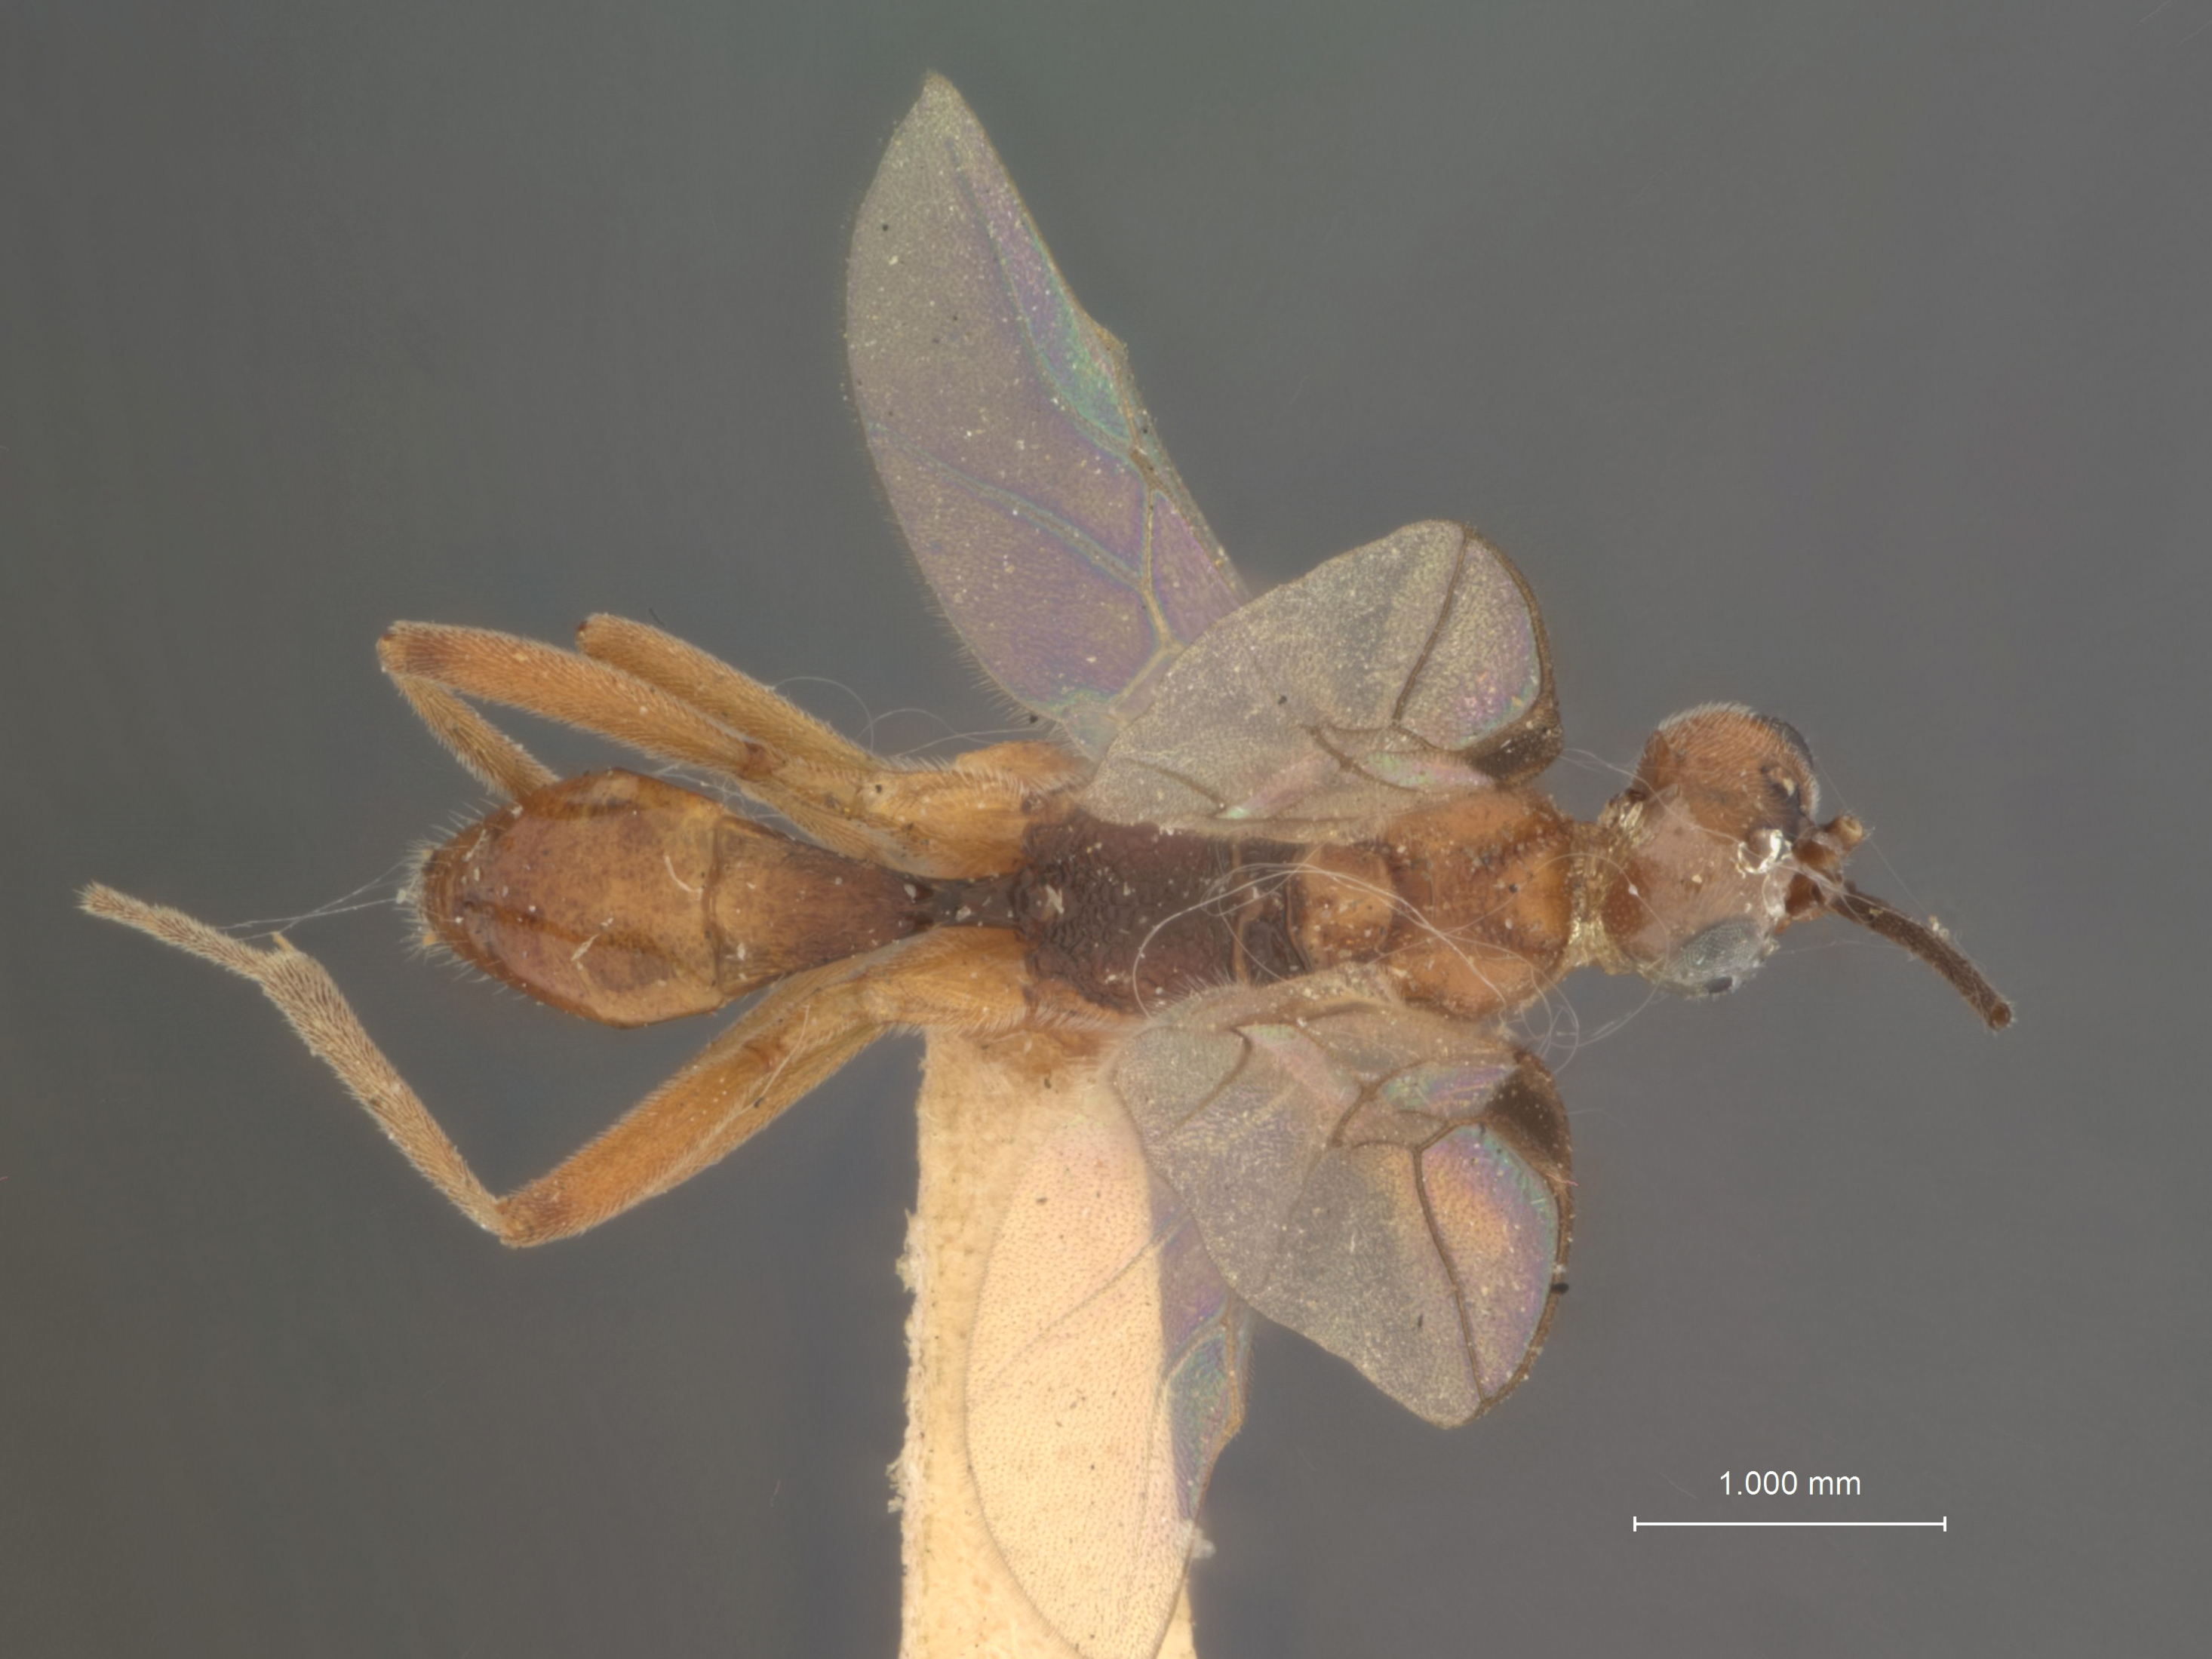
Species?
Meteorus loxostegei
